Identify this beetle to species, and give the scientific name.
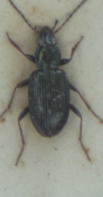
Bembidion tibiale
